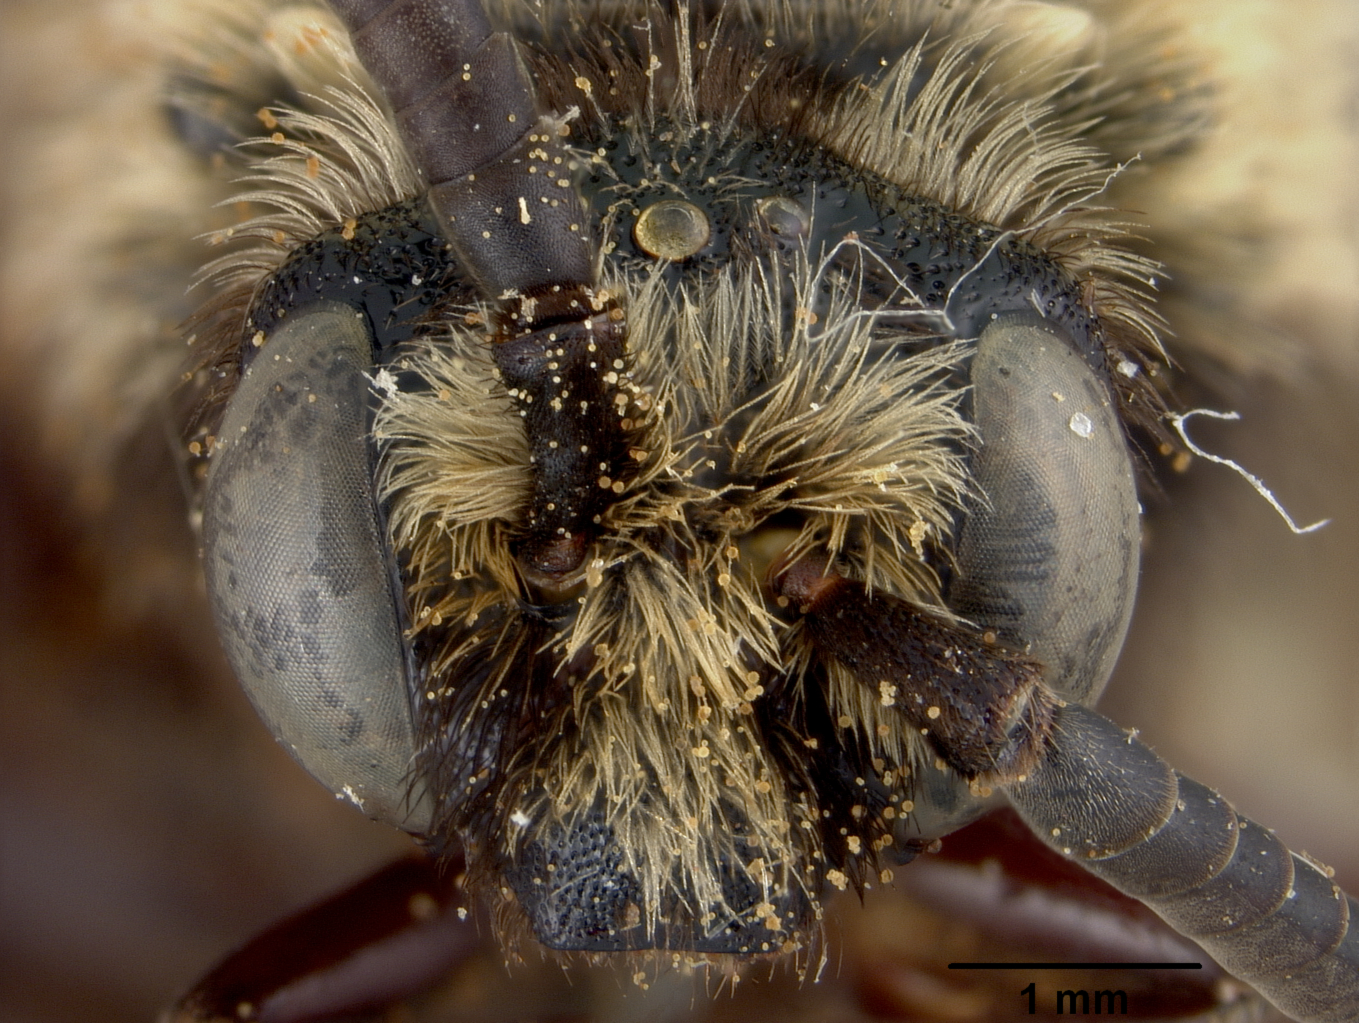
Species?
Melecta interrupta
